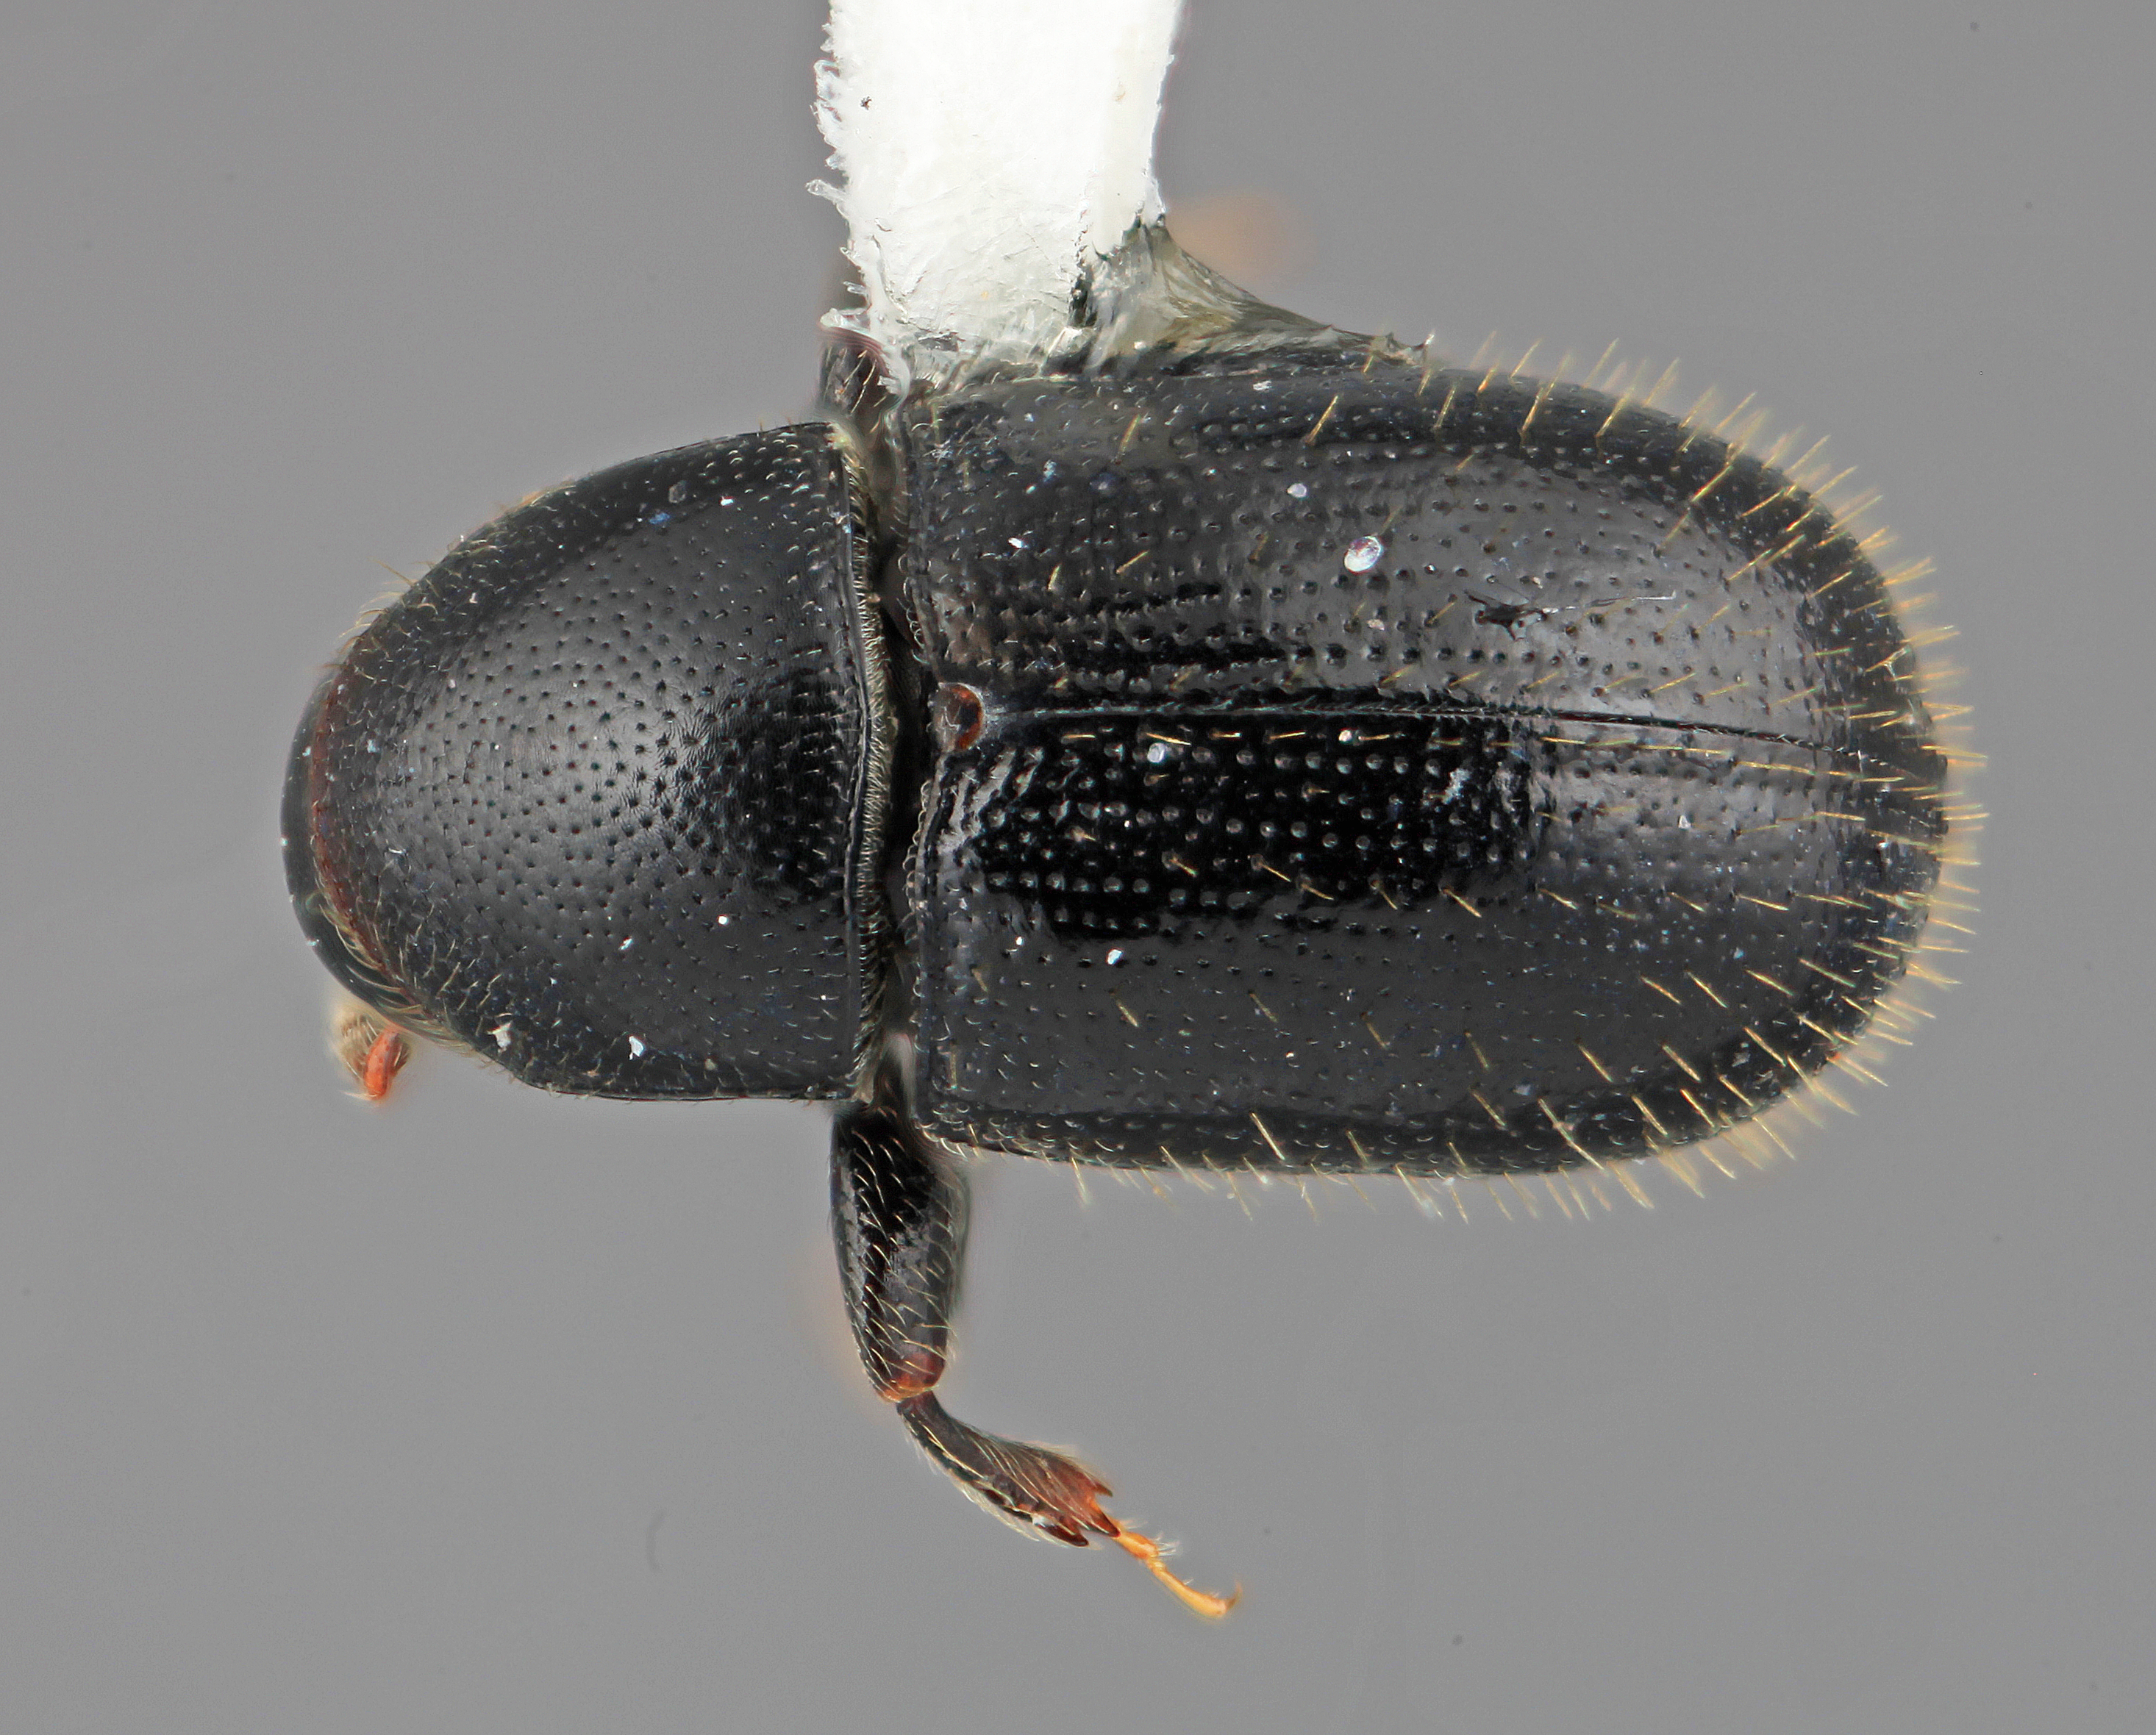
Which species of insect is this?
Scolytodes festus
